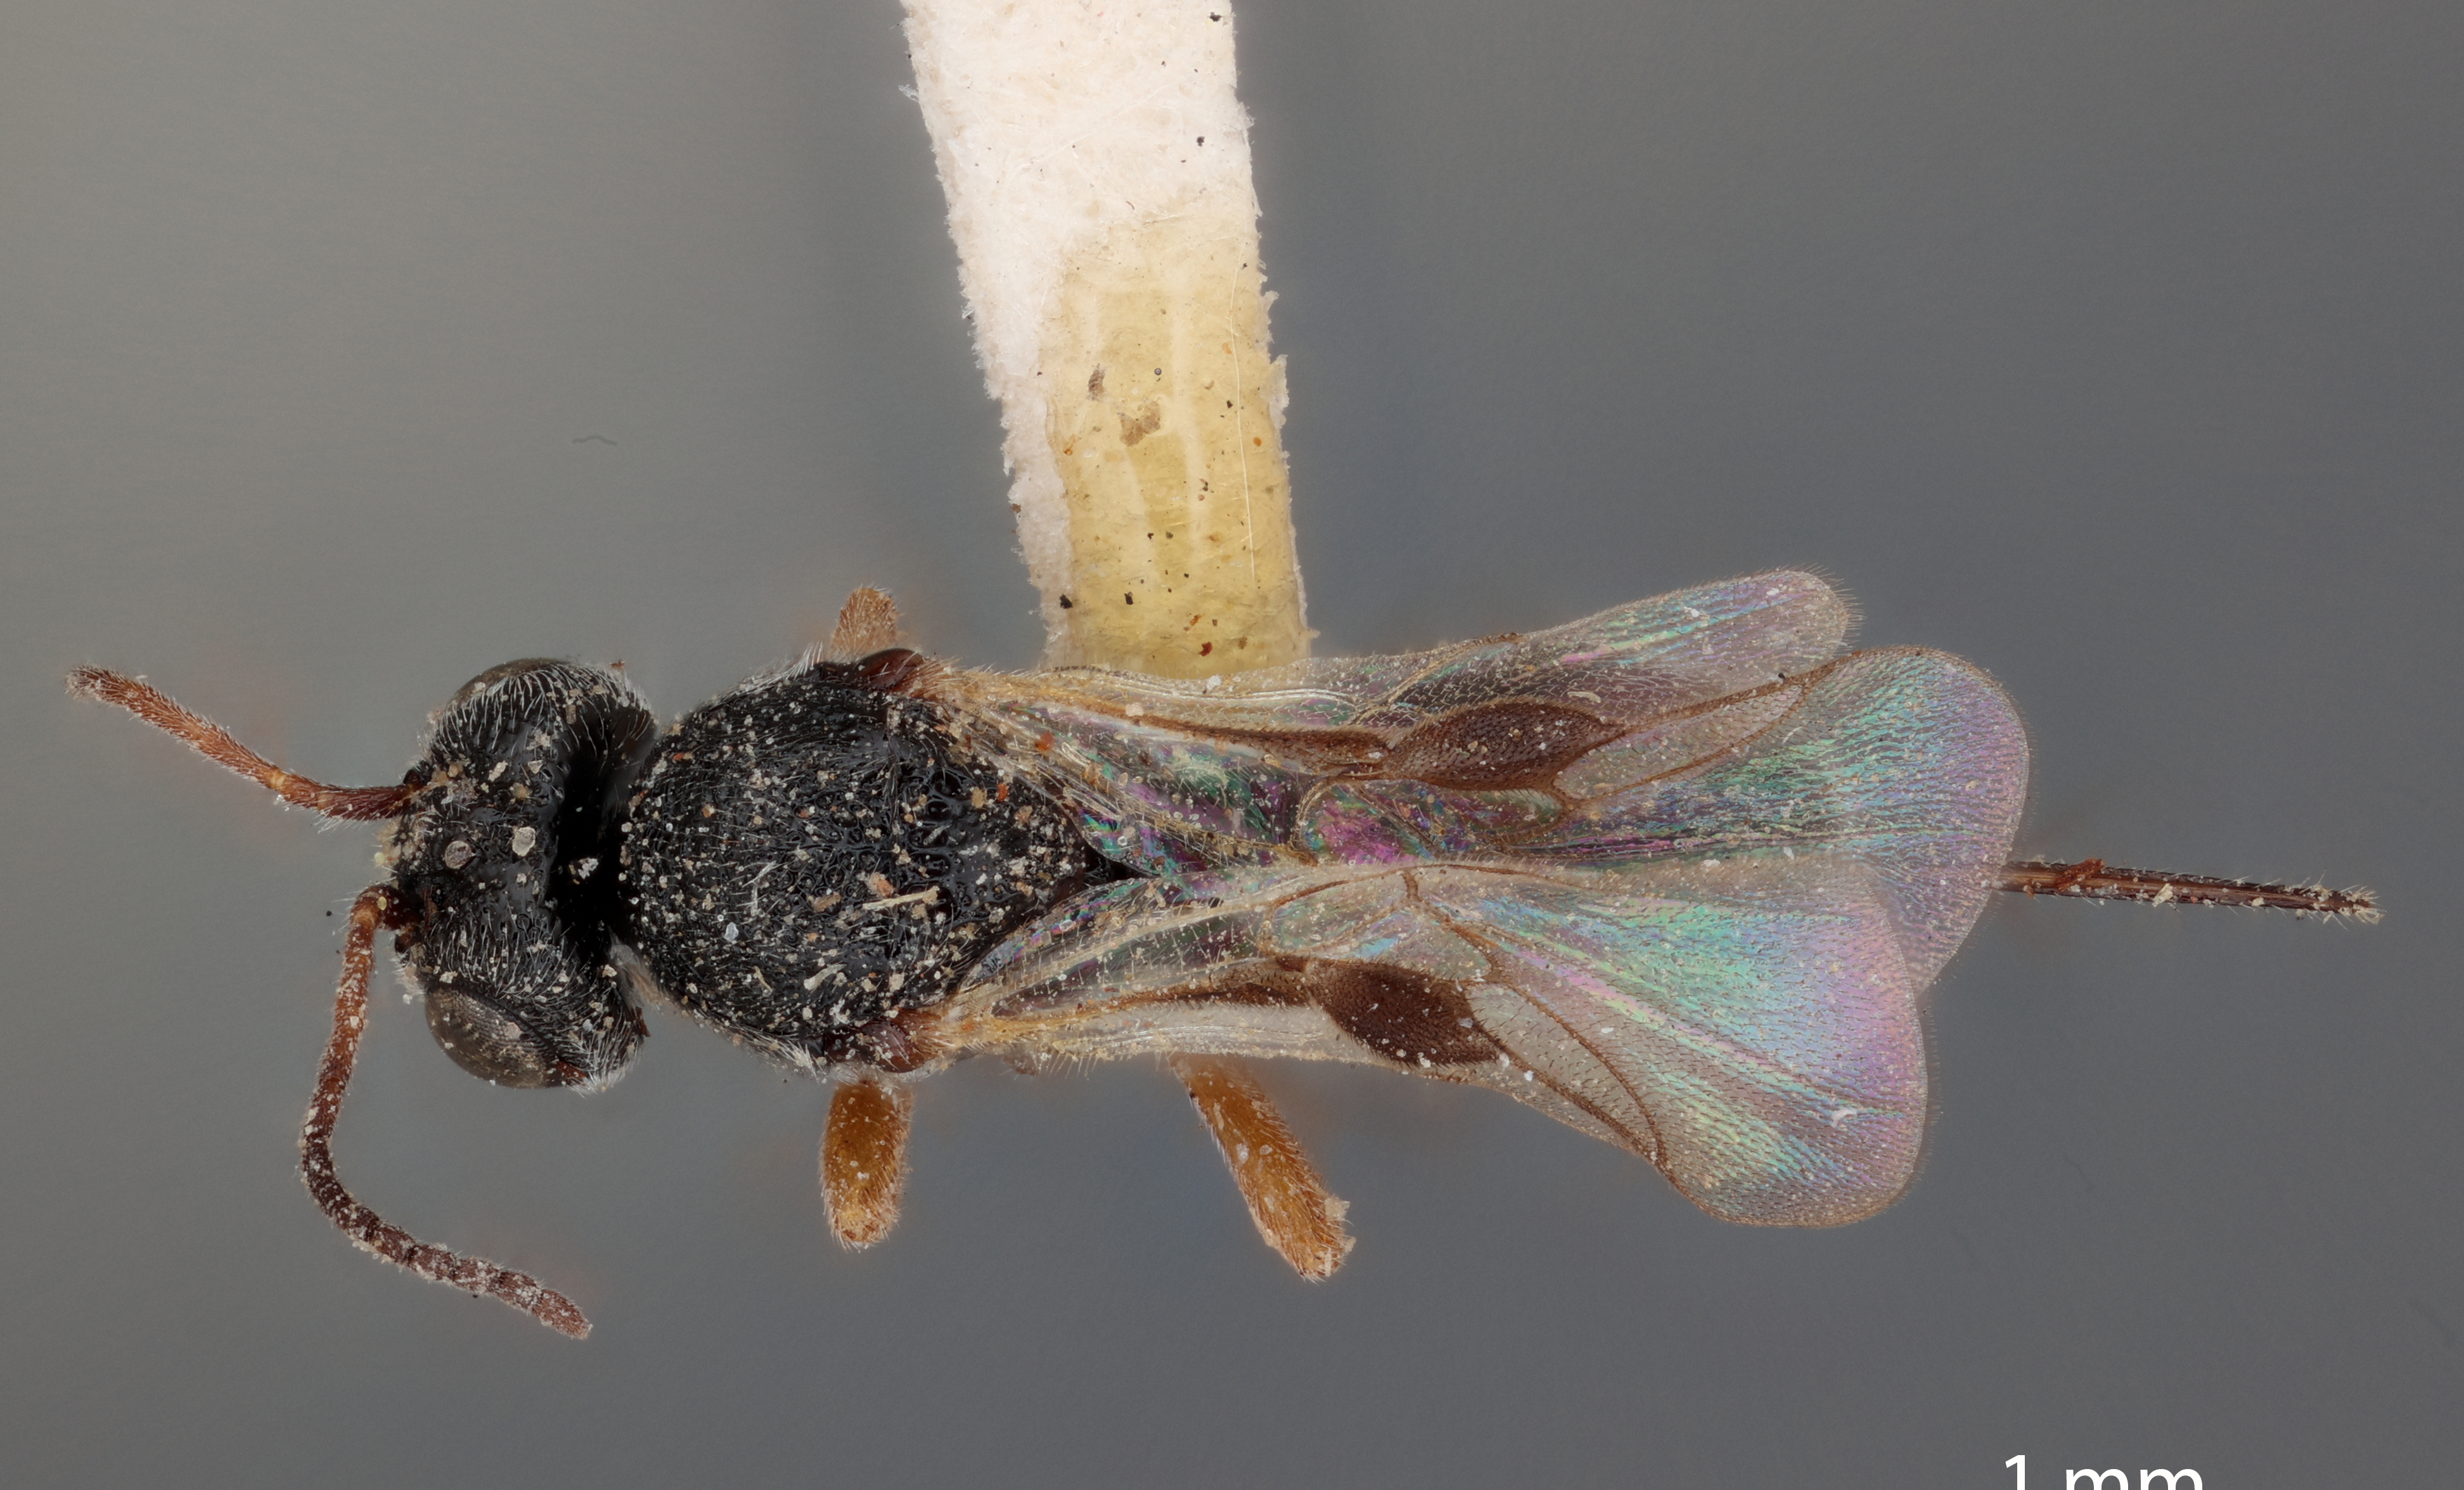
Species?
Urosigalphus arizonensis
